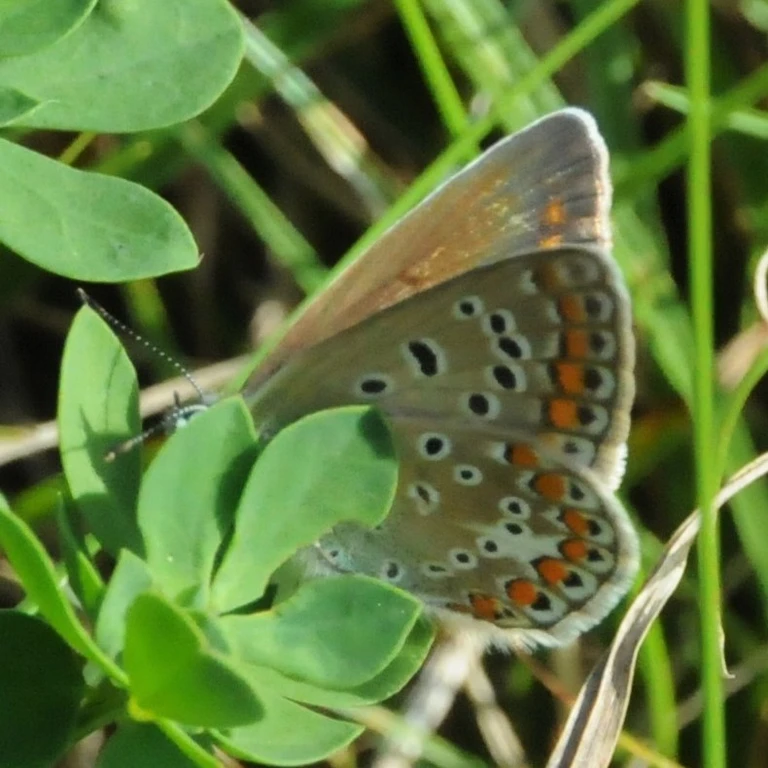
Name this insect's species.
Polyommatus icarus
